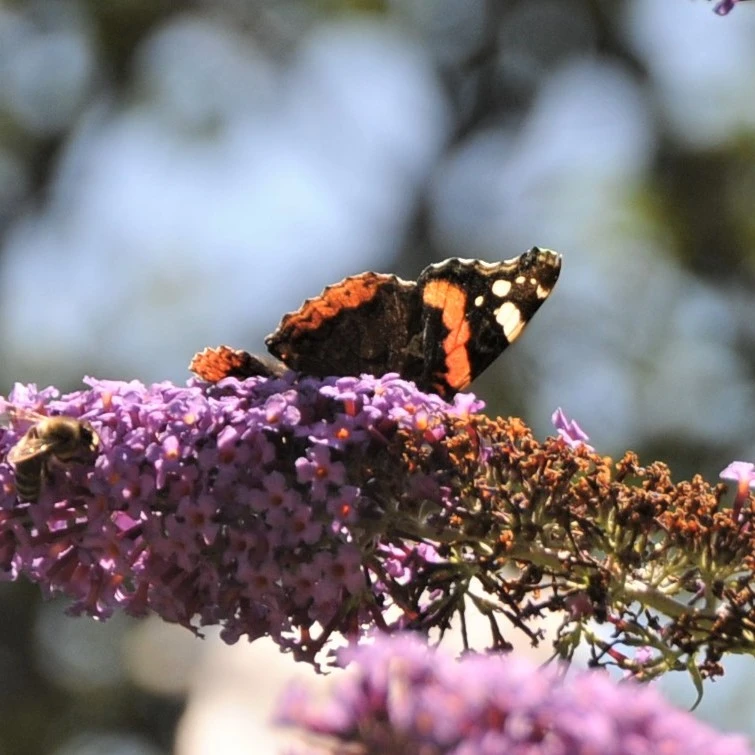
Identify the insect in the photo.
Vanessa atalanta
